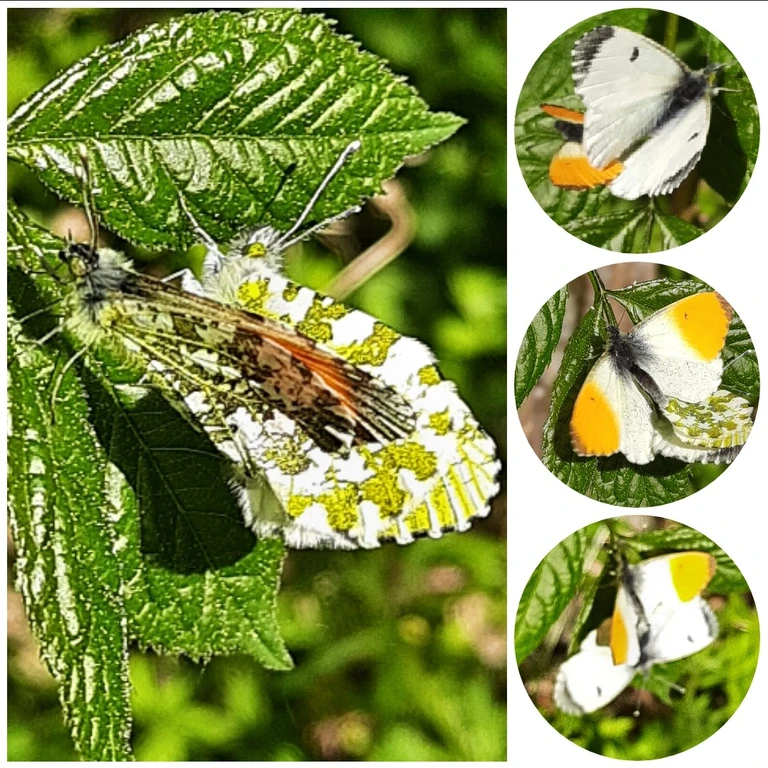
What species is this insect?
Anthocharis cardamines
